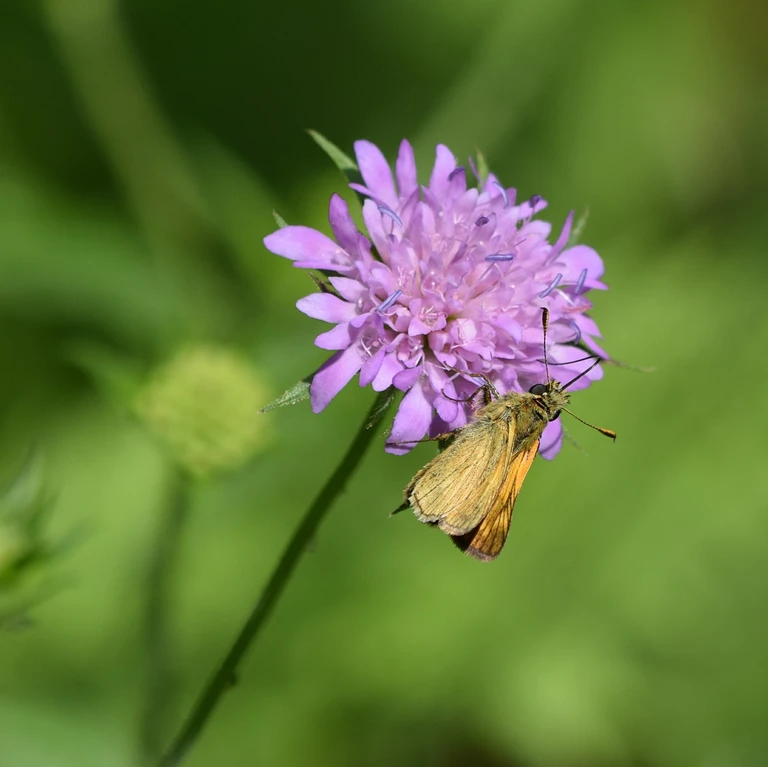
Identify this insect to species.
Ochlodes sylvanus (also Ochlodes venata)
